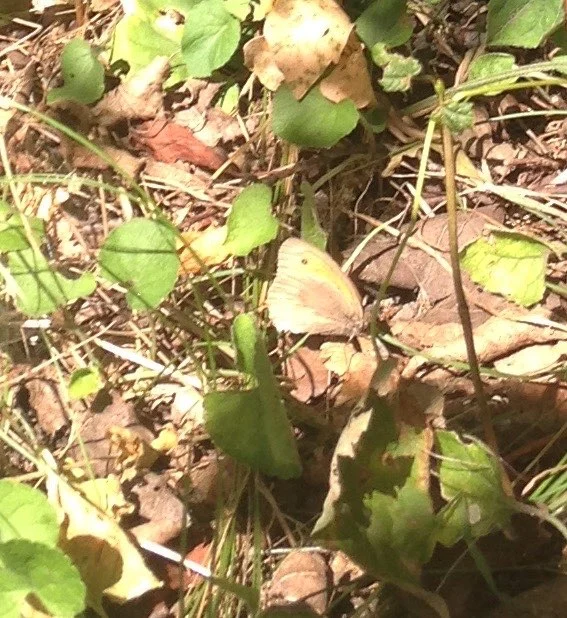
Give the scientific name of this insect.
Maniola jurtina
